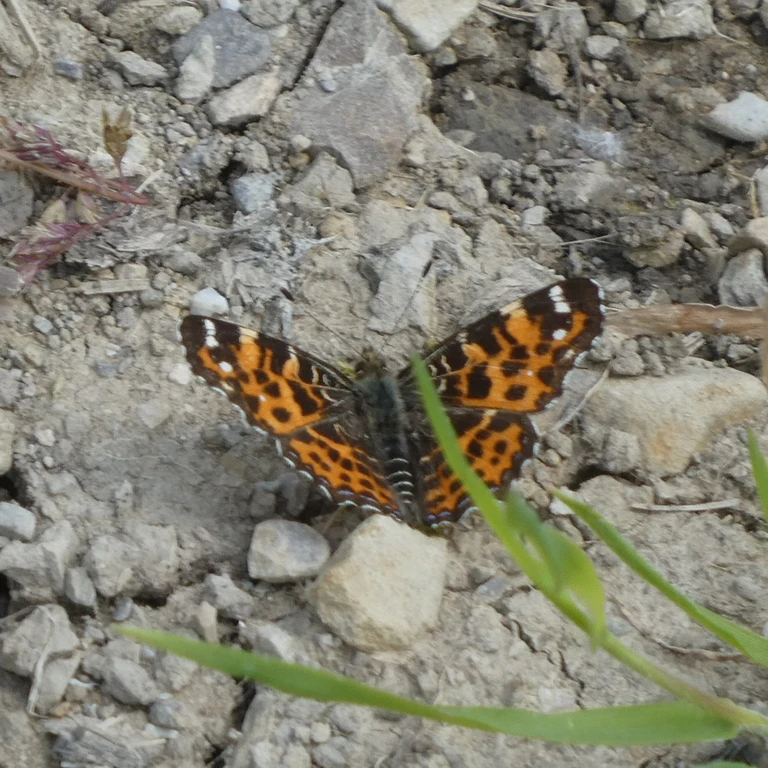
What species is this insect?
Araschnia levana
